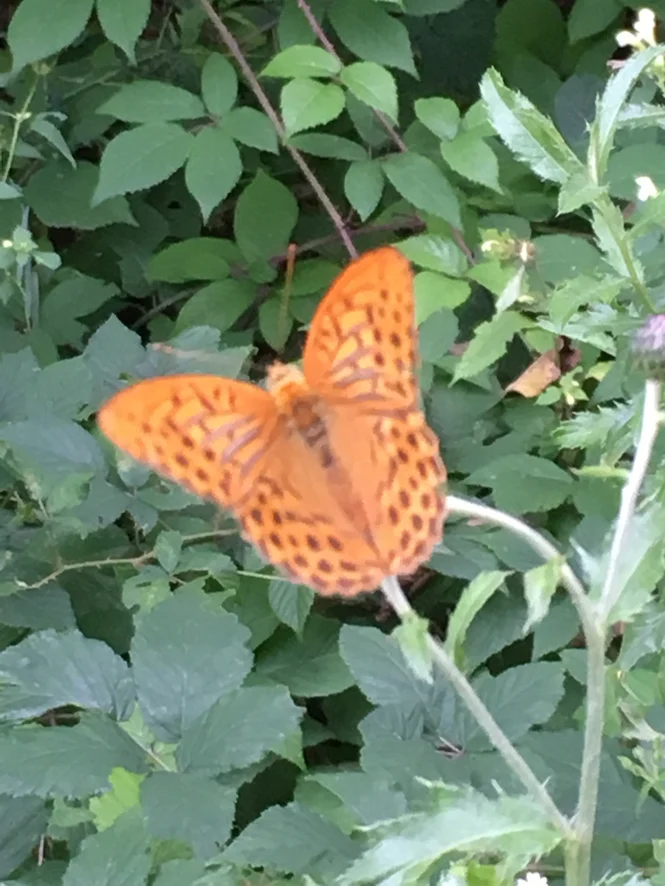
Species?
Argynnis paphia
